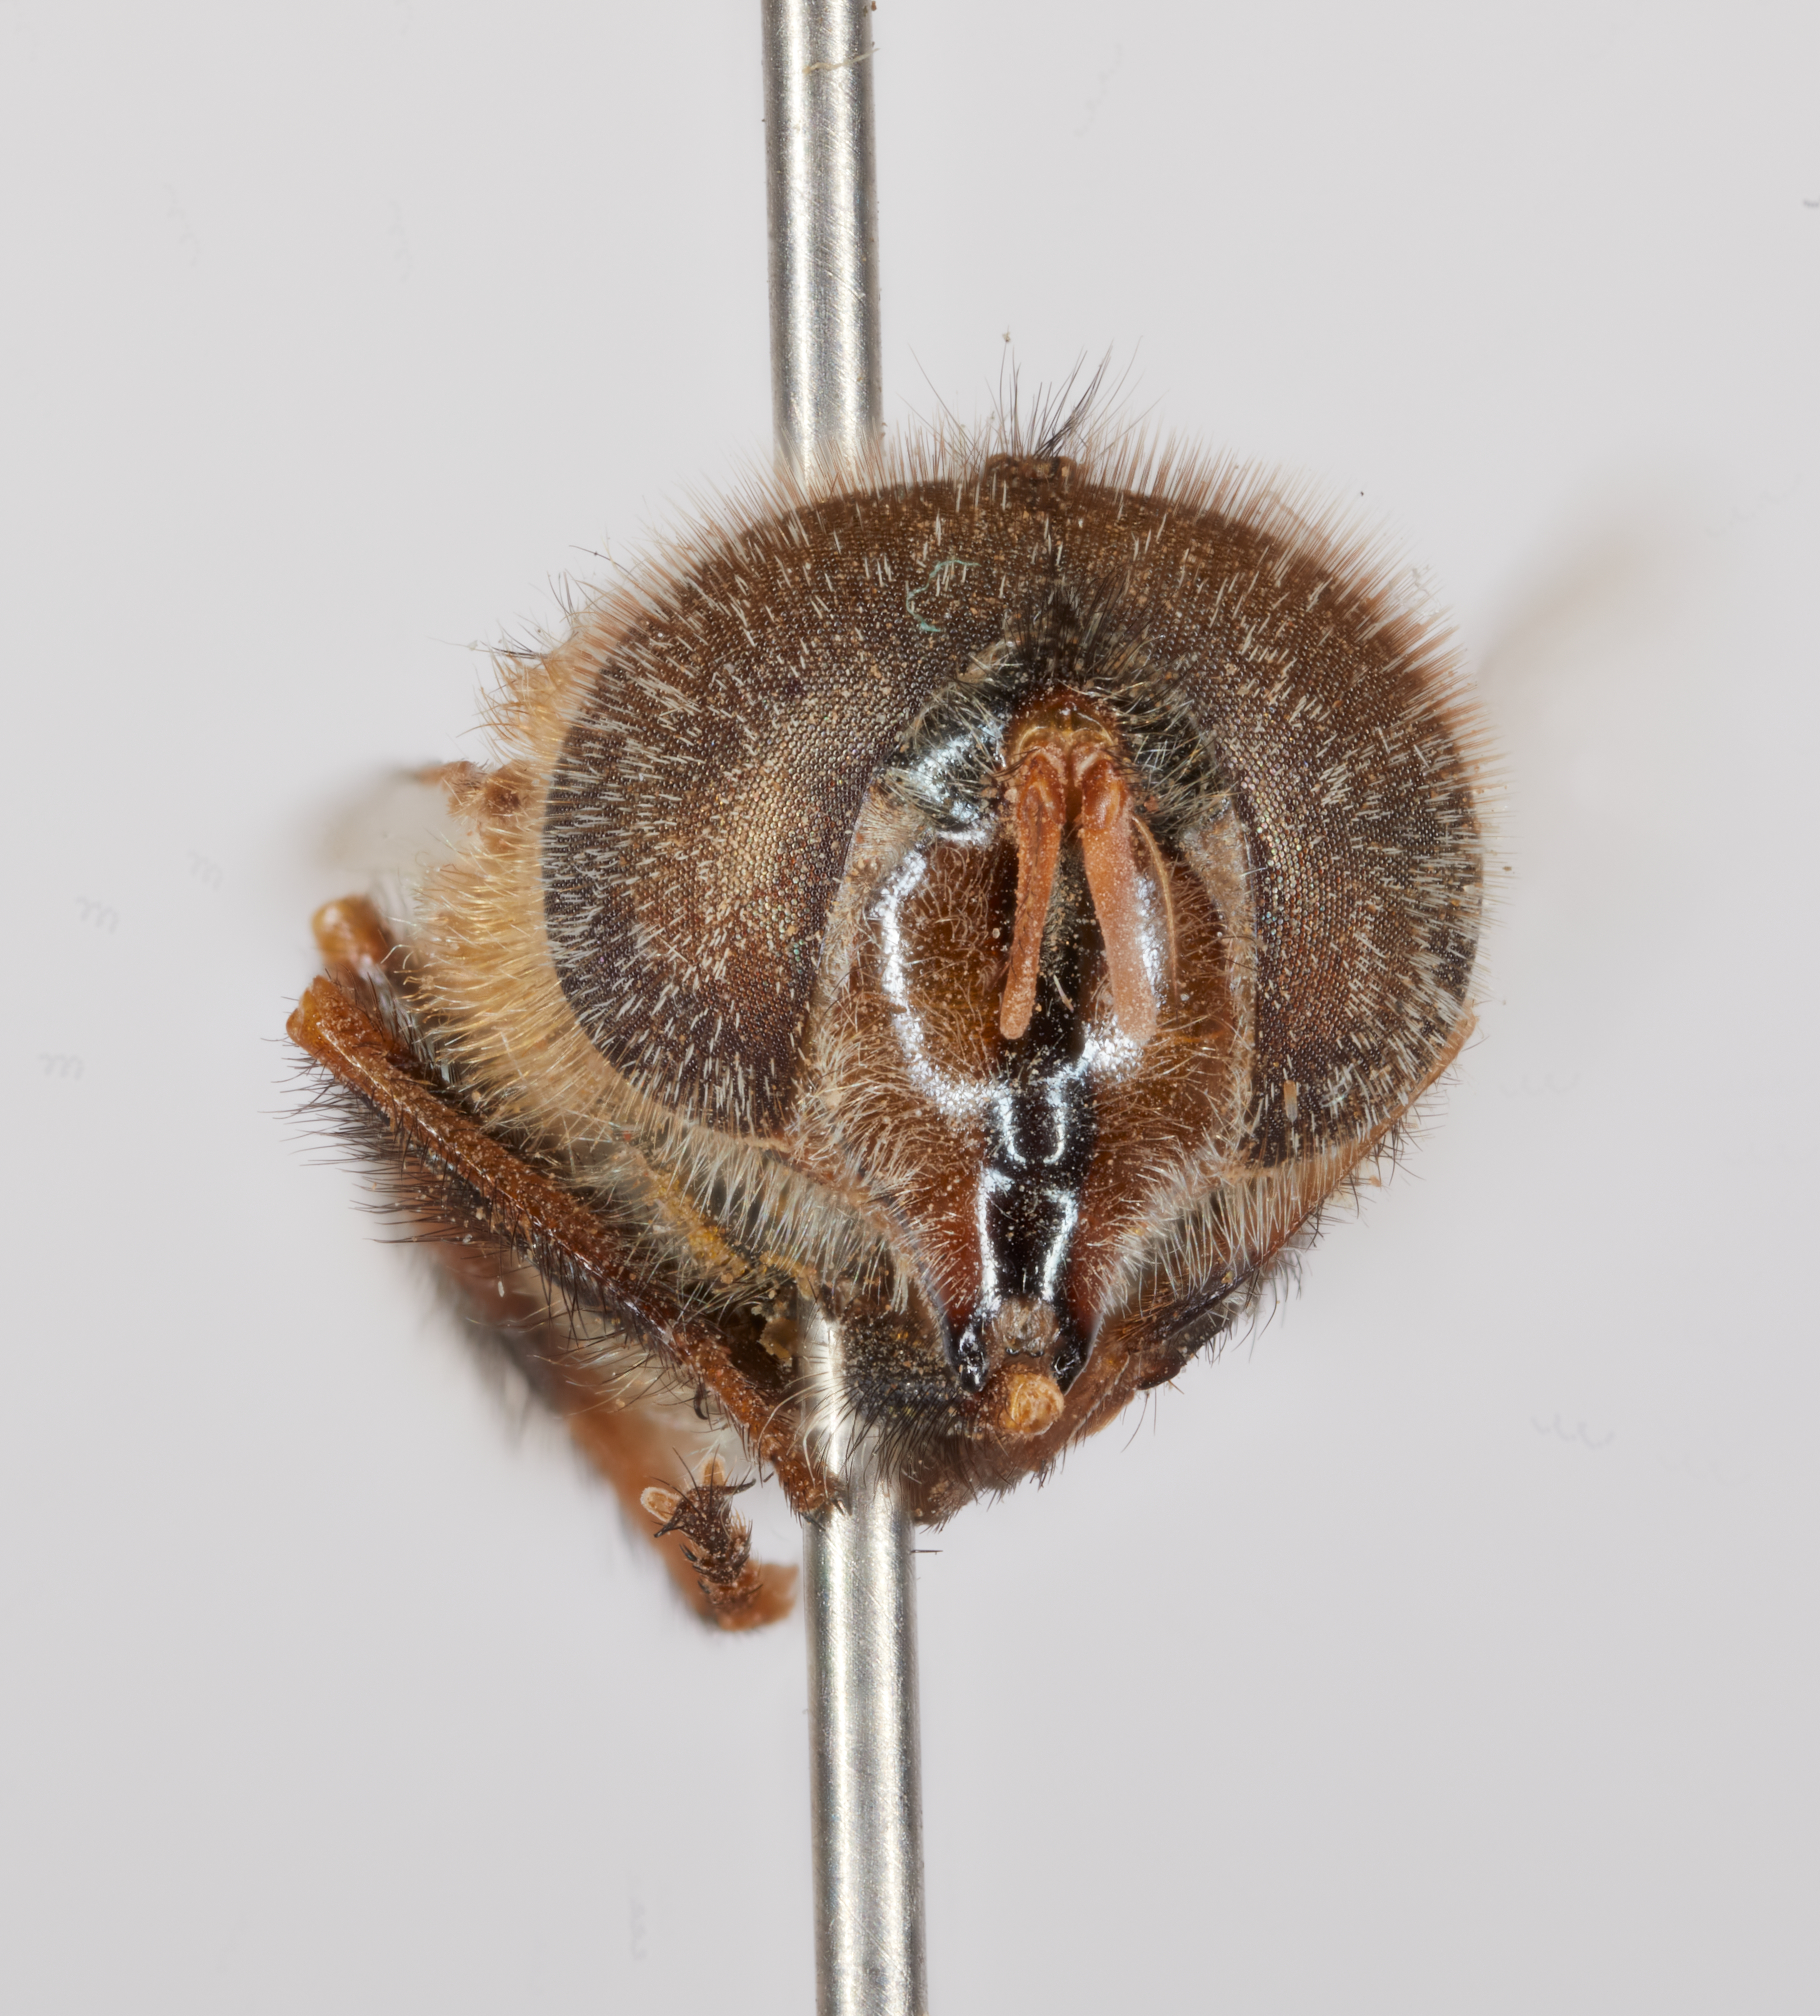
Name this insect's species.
Lepidosis smithae
